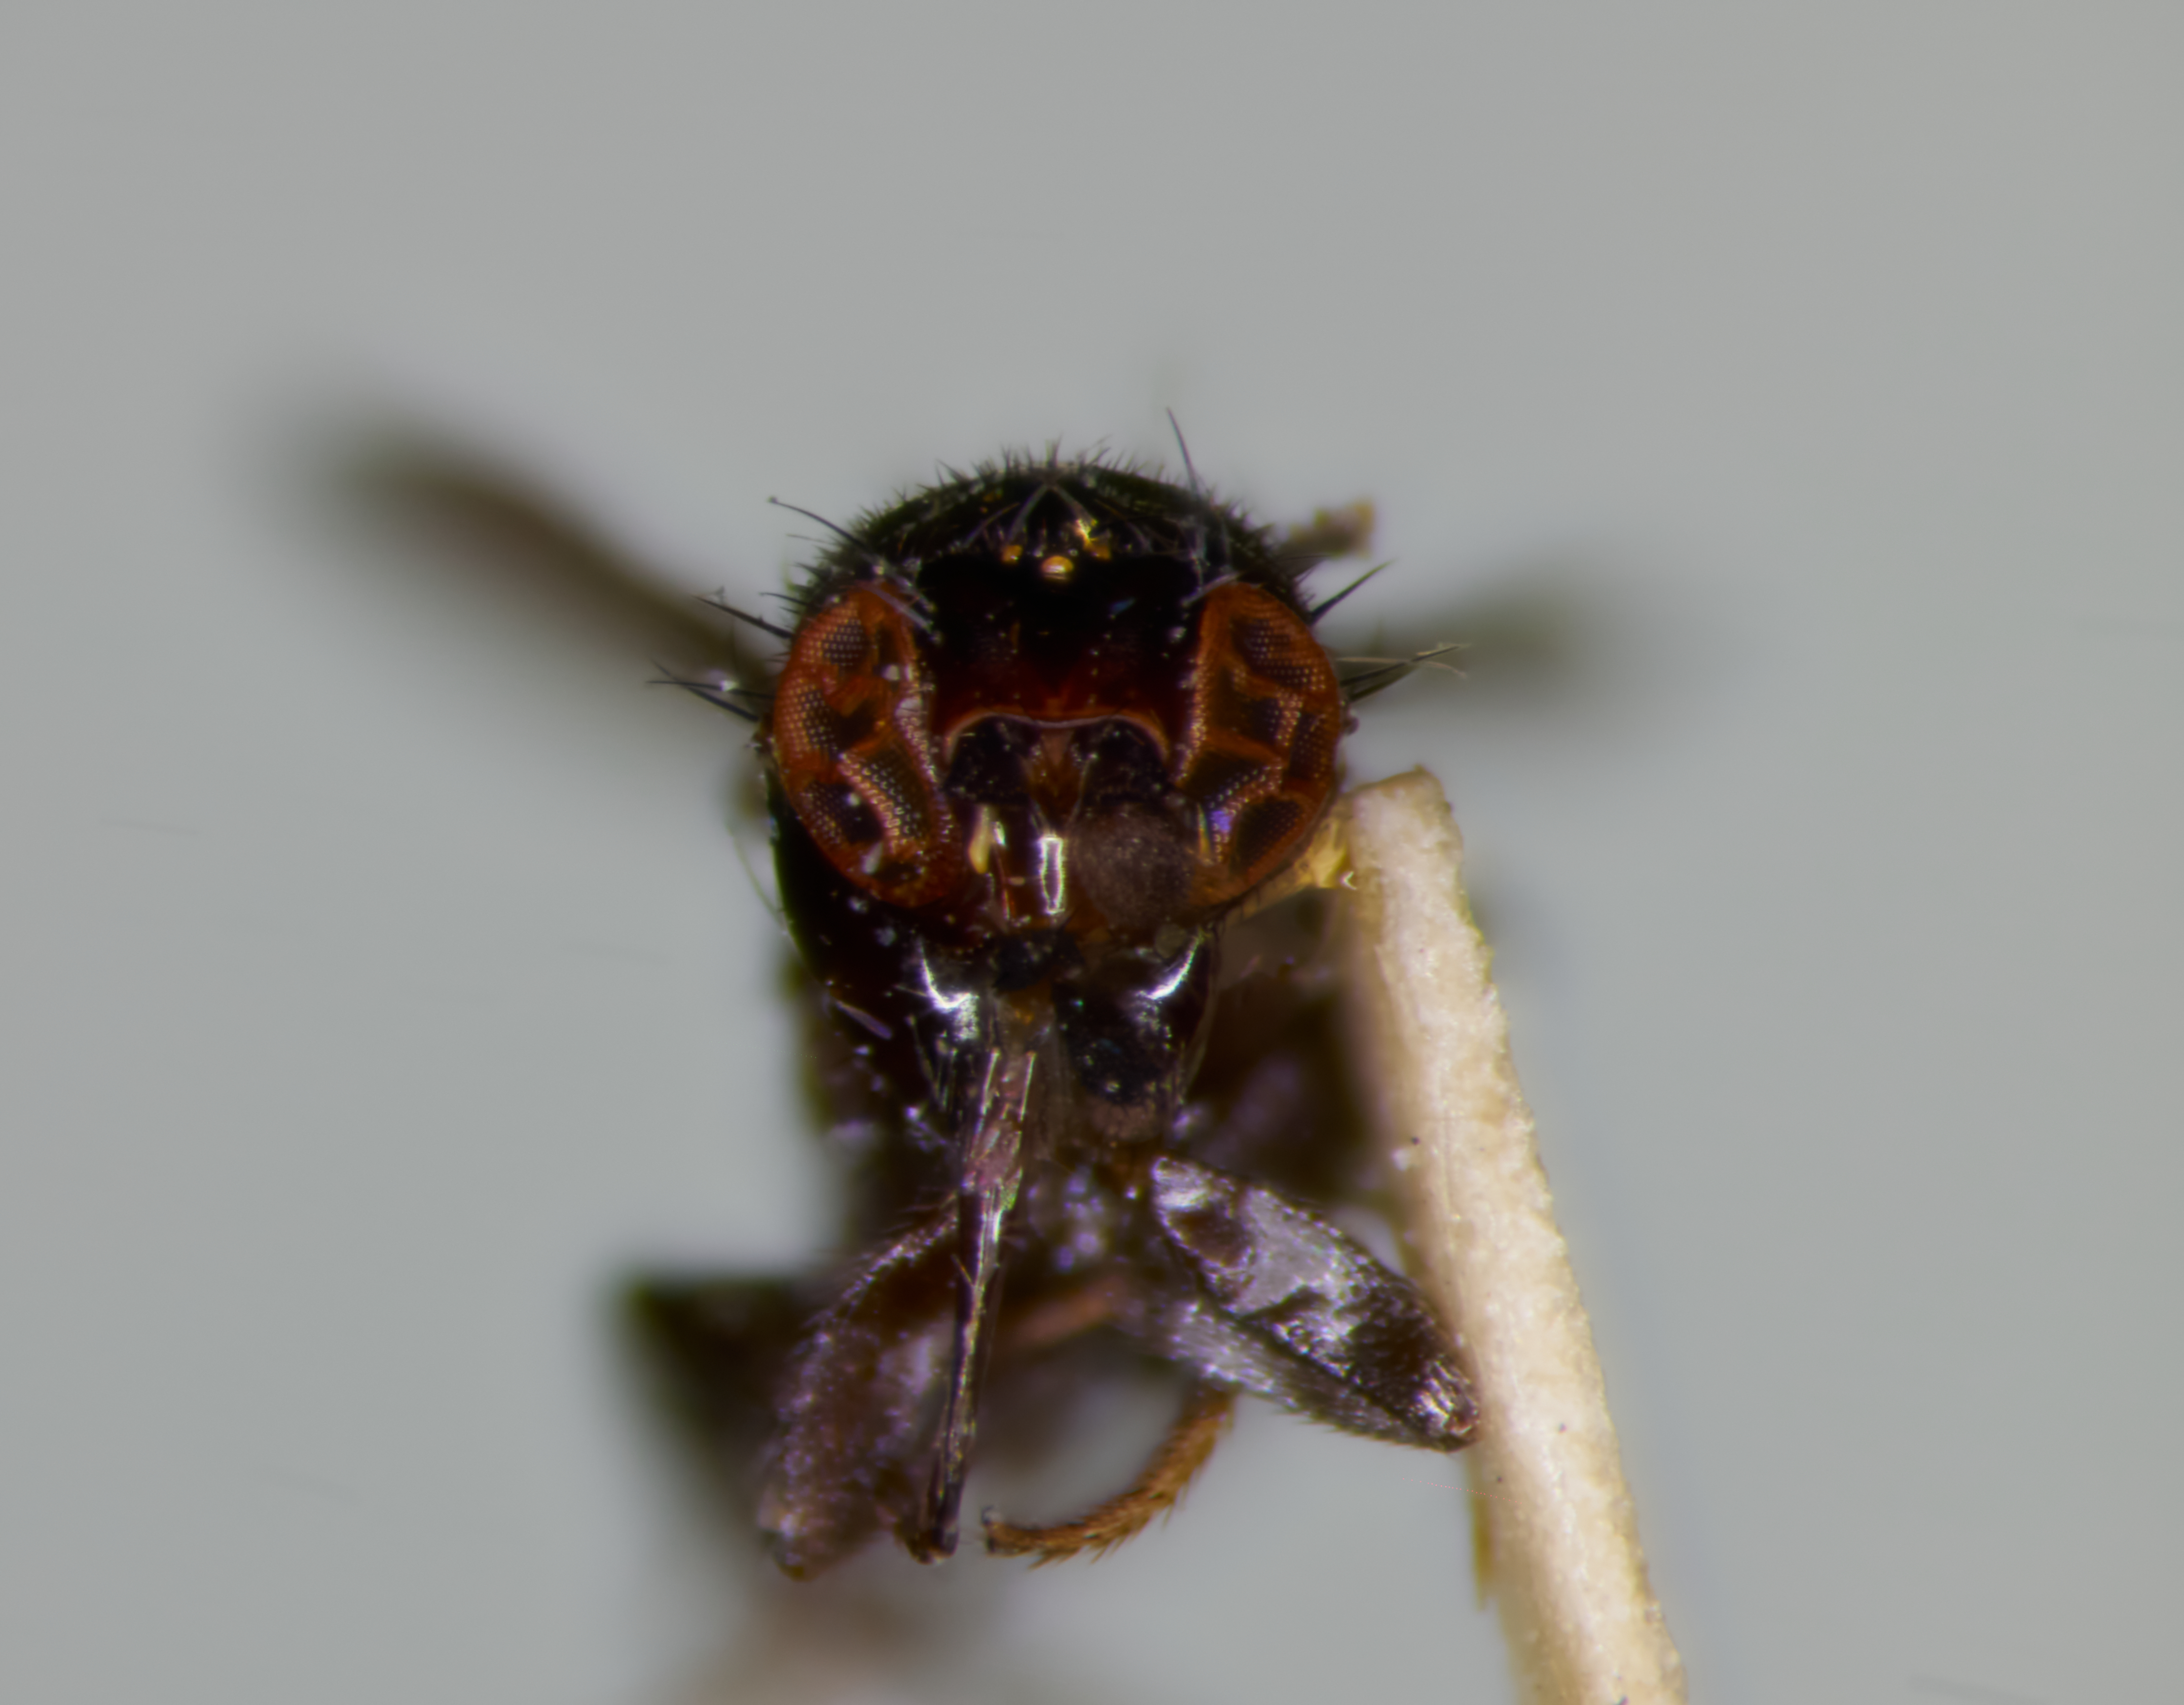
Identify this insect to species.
Paramyia fumipennis
